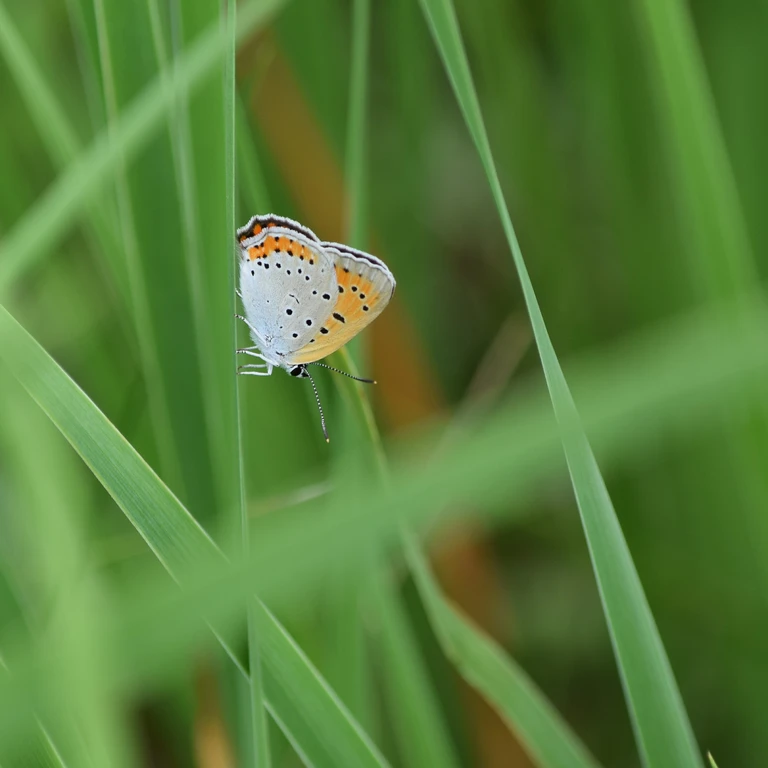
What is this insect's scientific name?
Lycaena dispar
